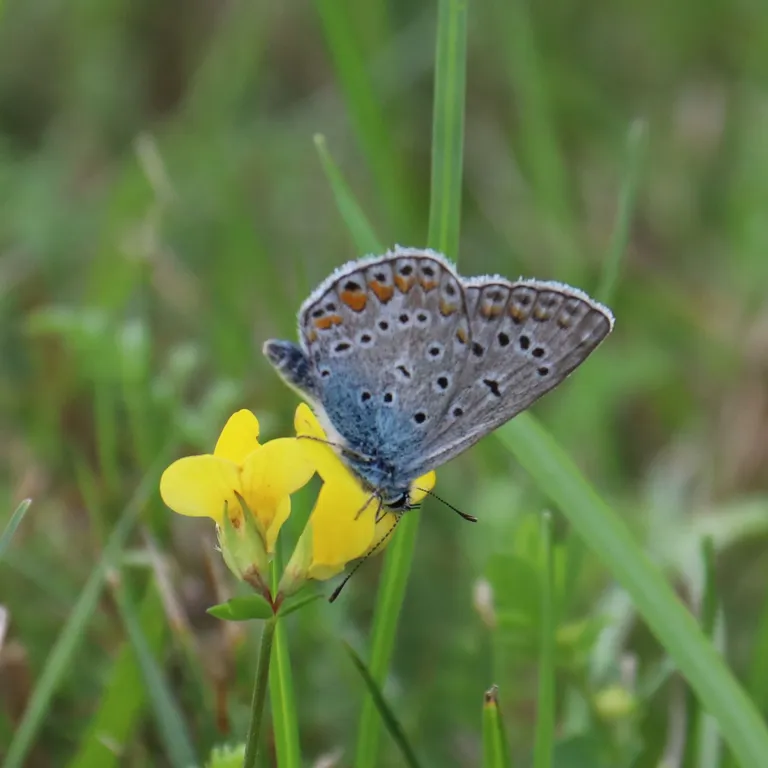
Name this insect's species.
Polyommatus icarus
